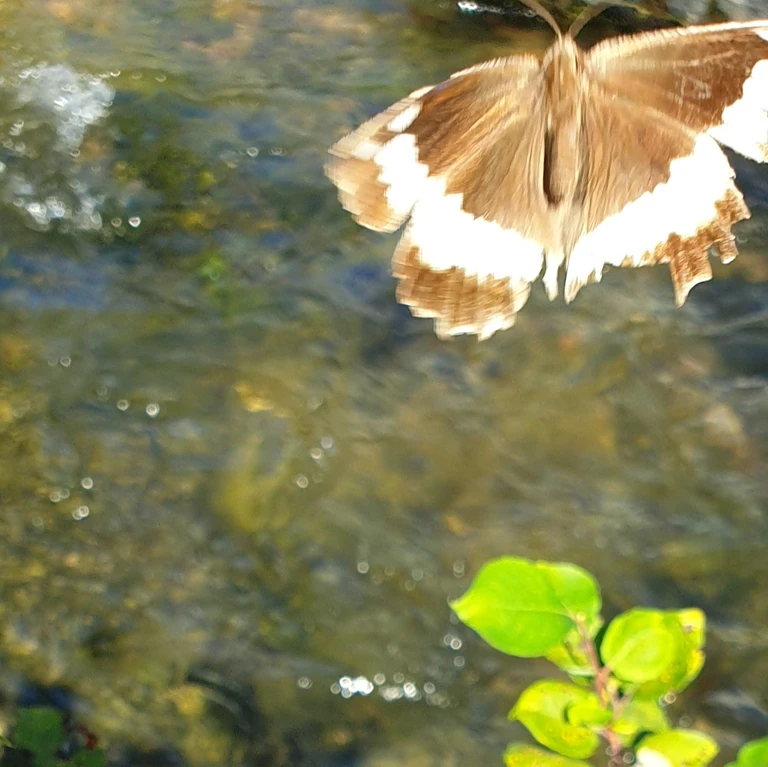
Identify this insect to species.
Brintesia circe
